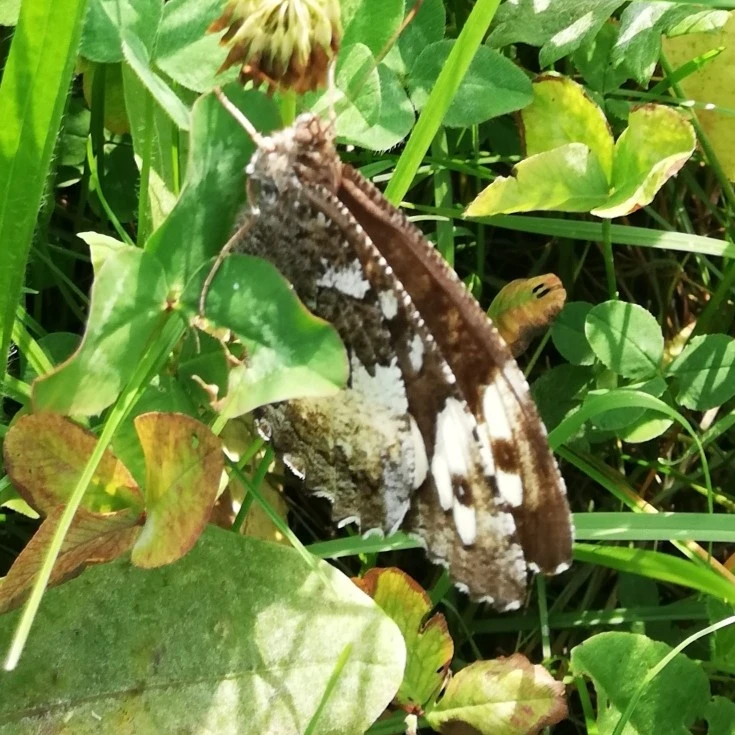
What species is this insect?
Brintesia circe
